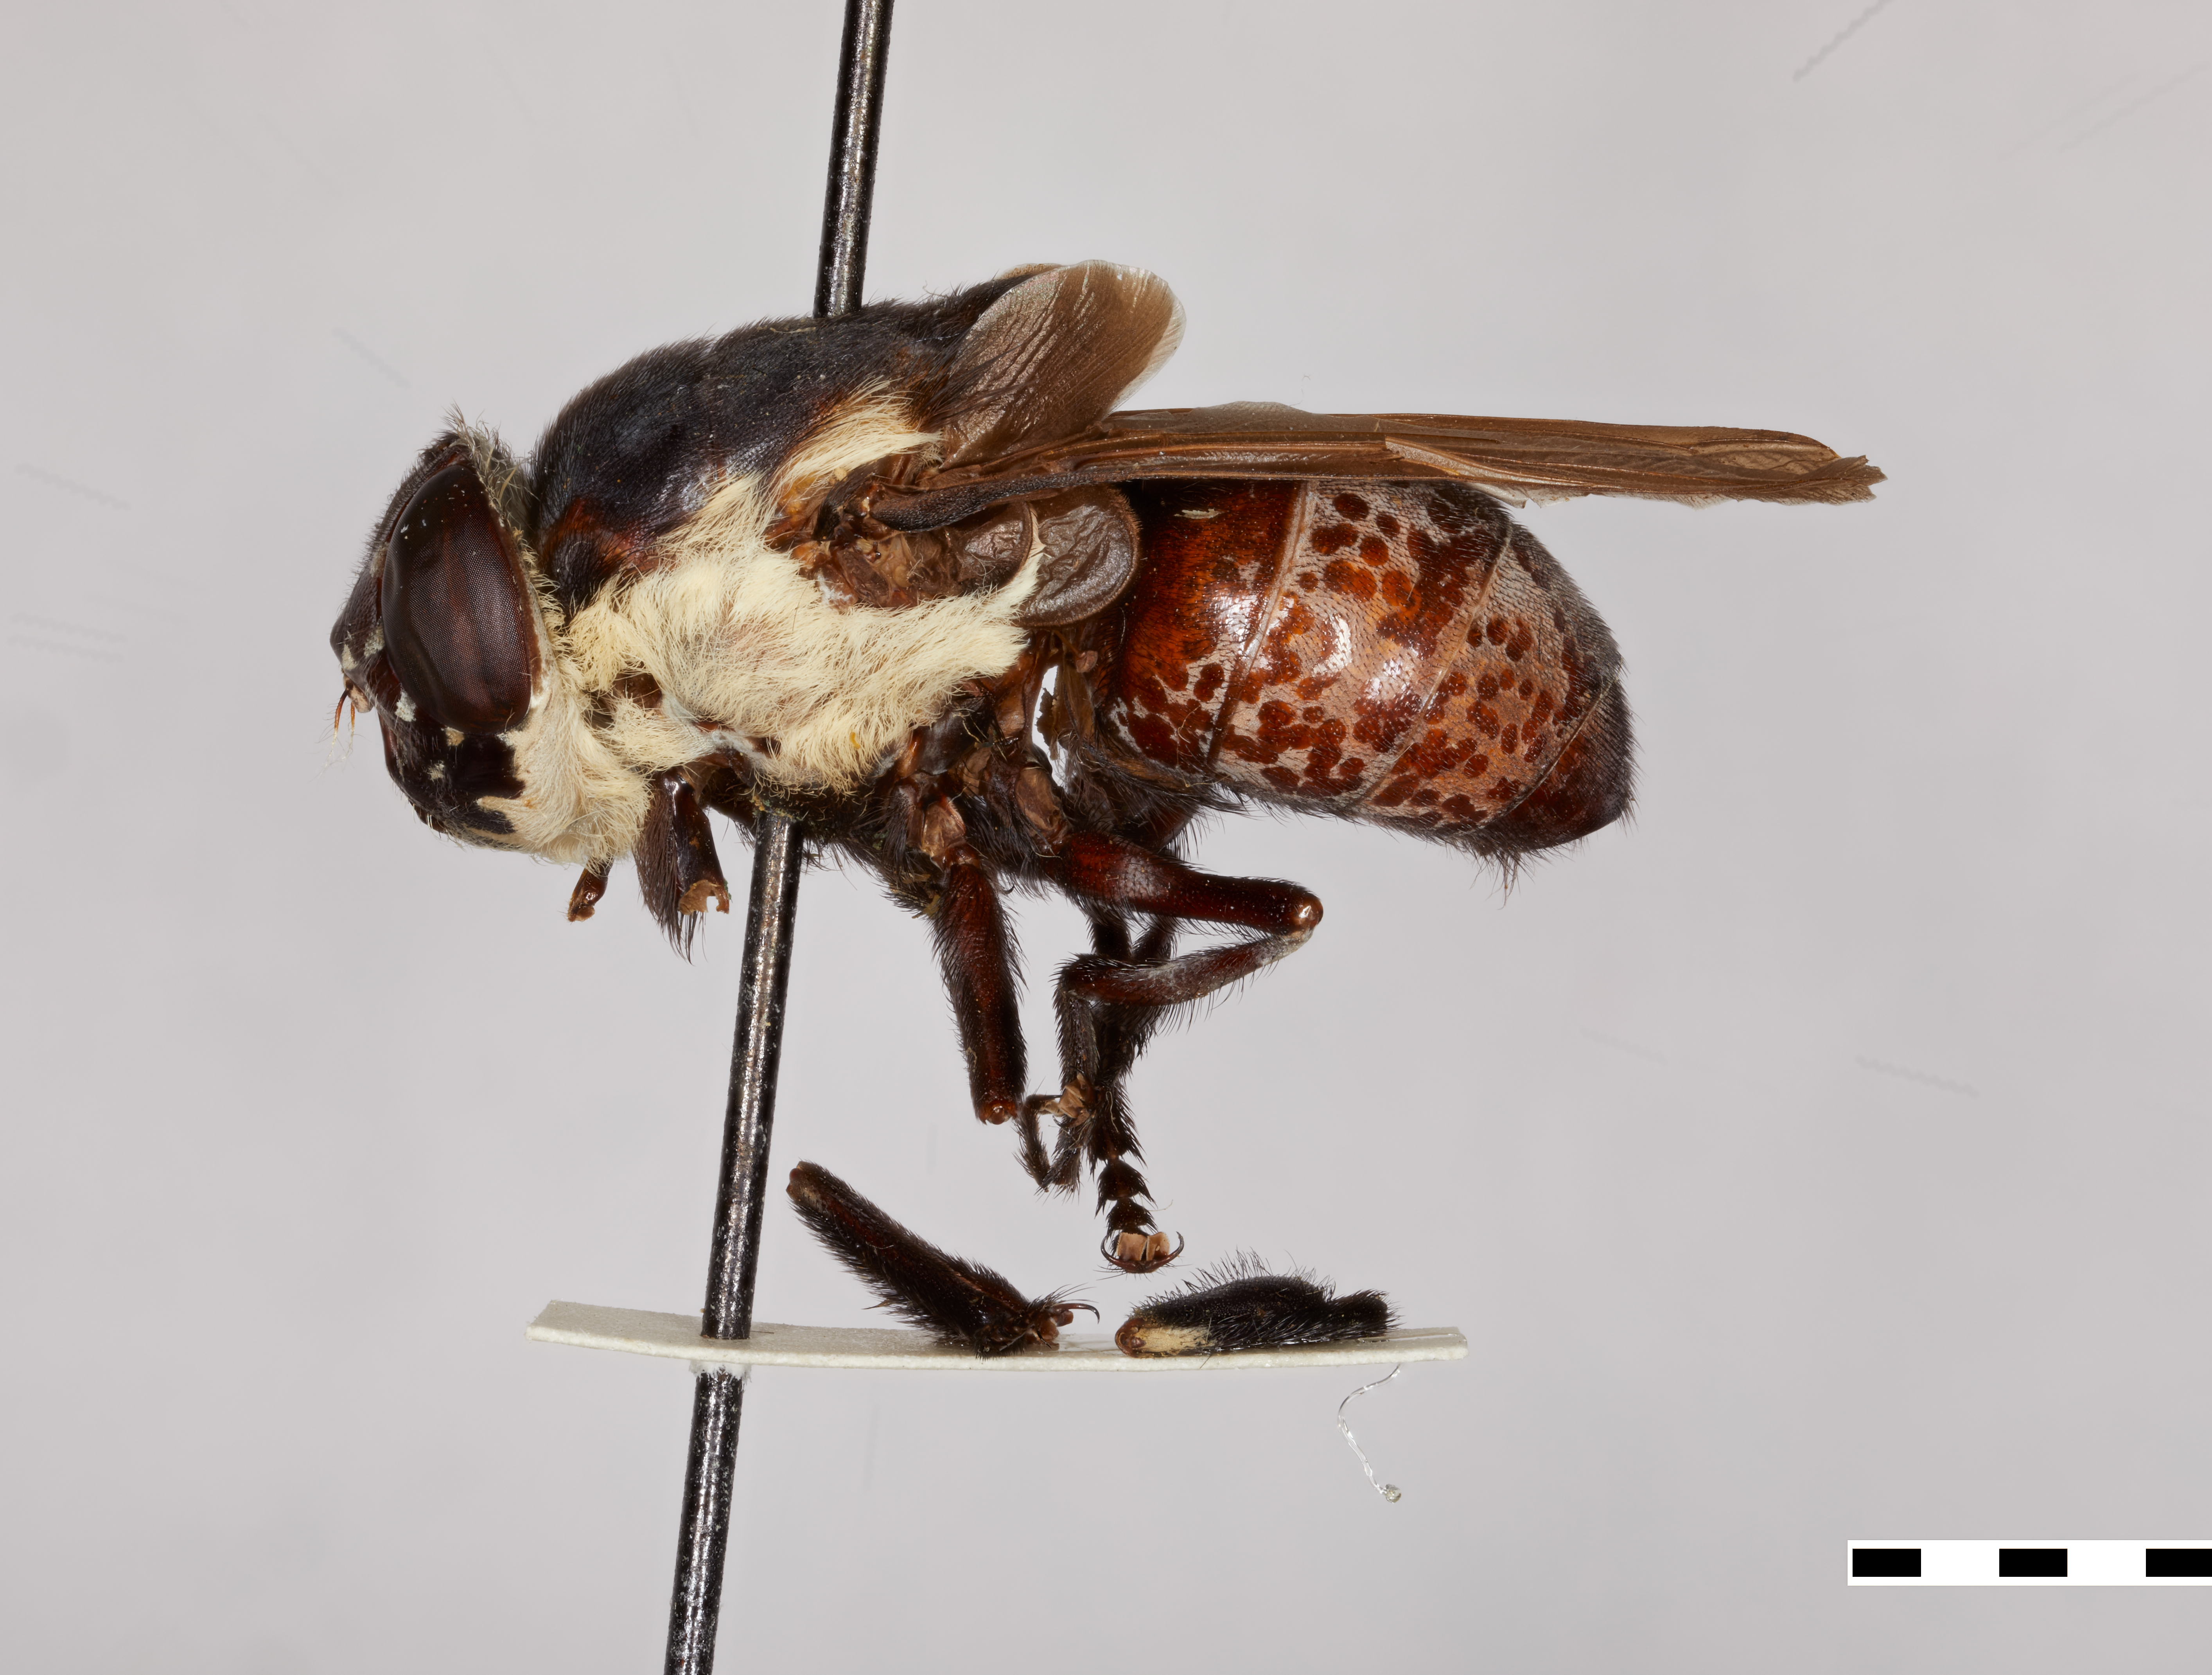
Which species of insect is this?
Cuterebra latifrons
